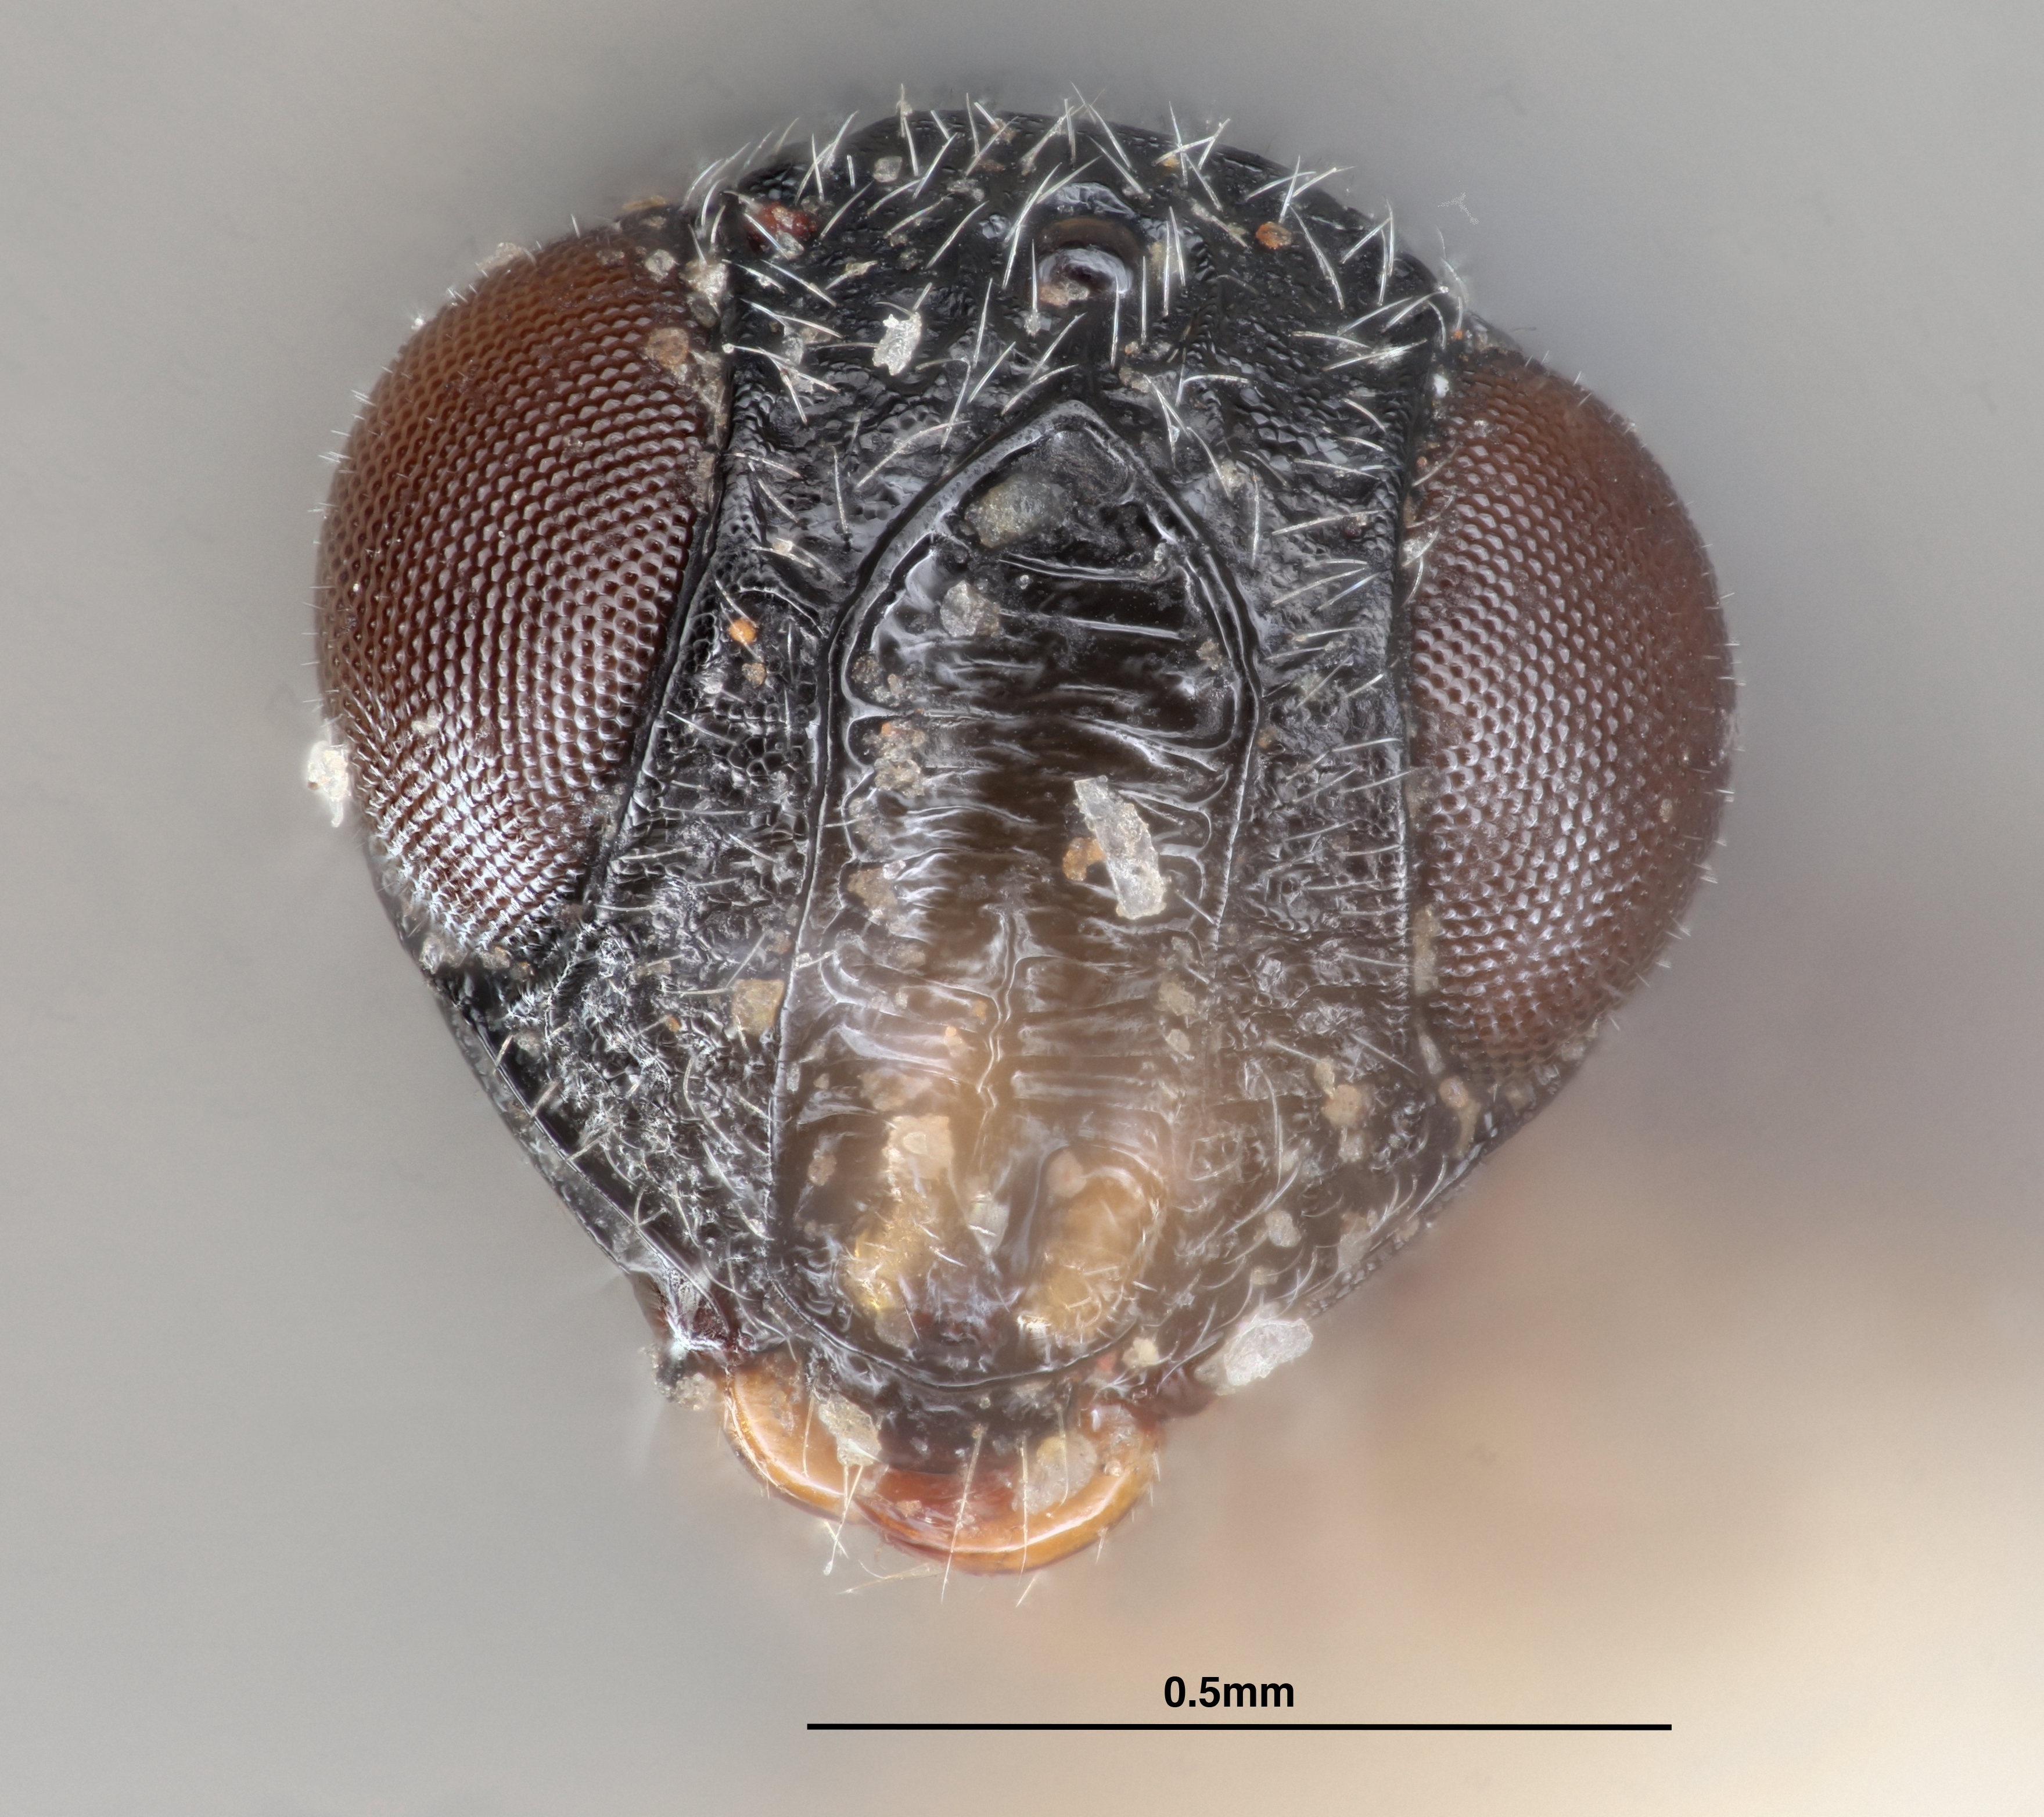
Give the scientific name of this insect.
Gryon krishnagiriensis
